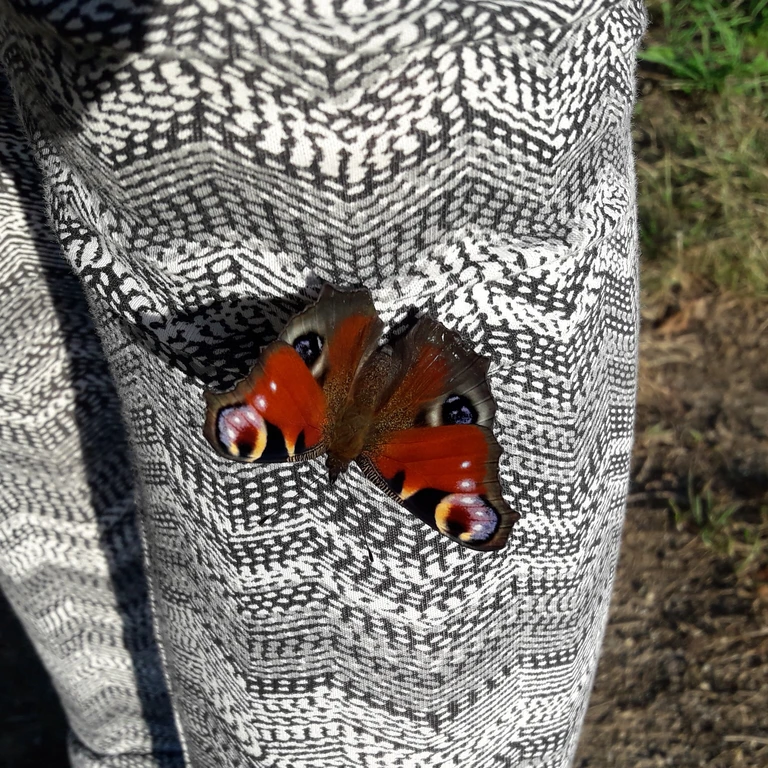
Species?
Aglais io
